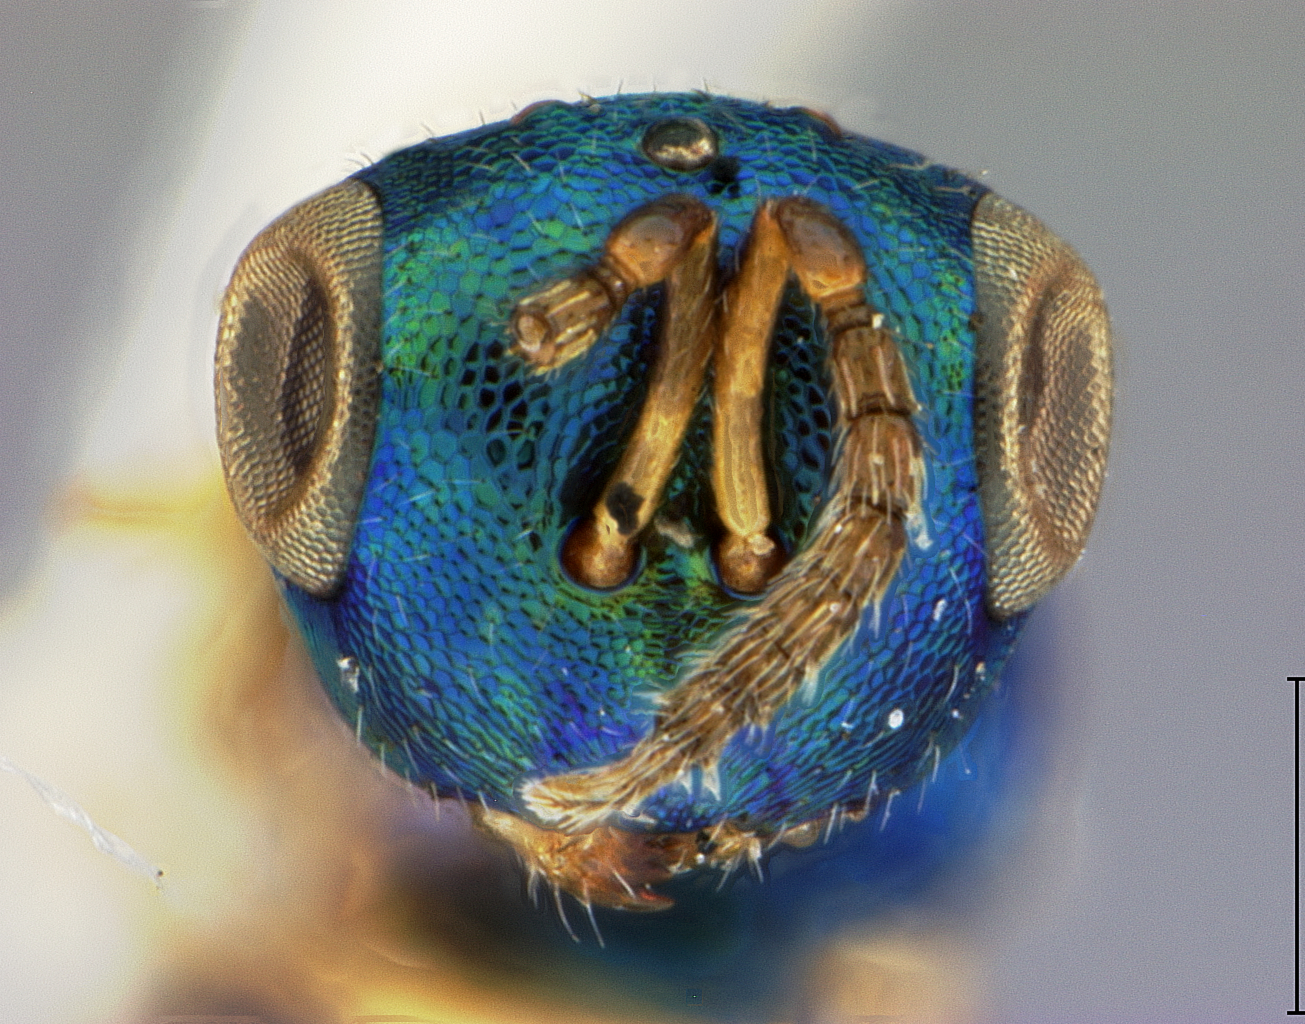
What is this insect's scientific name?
Homoporus vassiliefi
